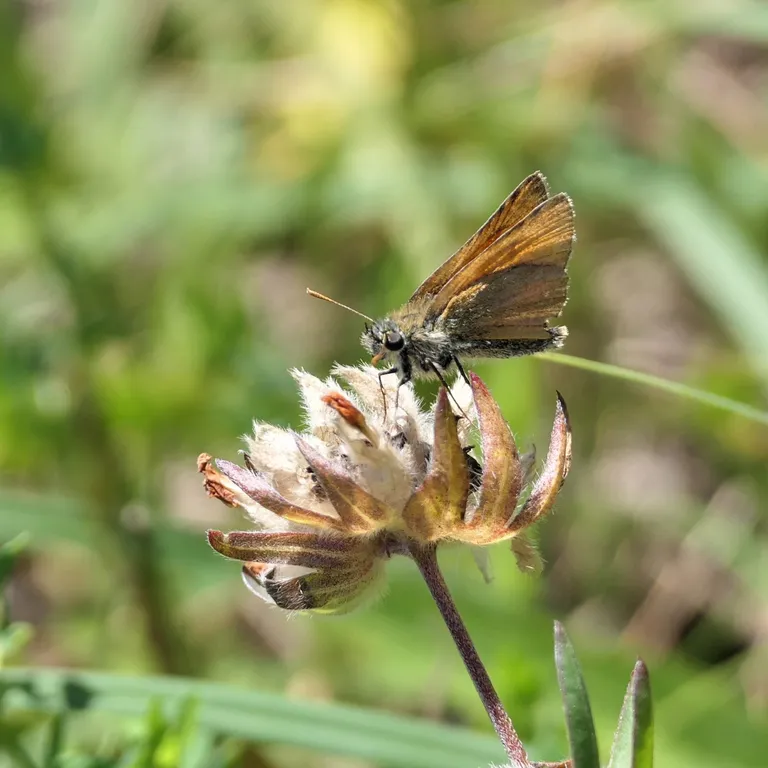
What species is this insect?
Thymelicus sylvestris
